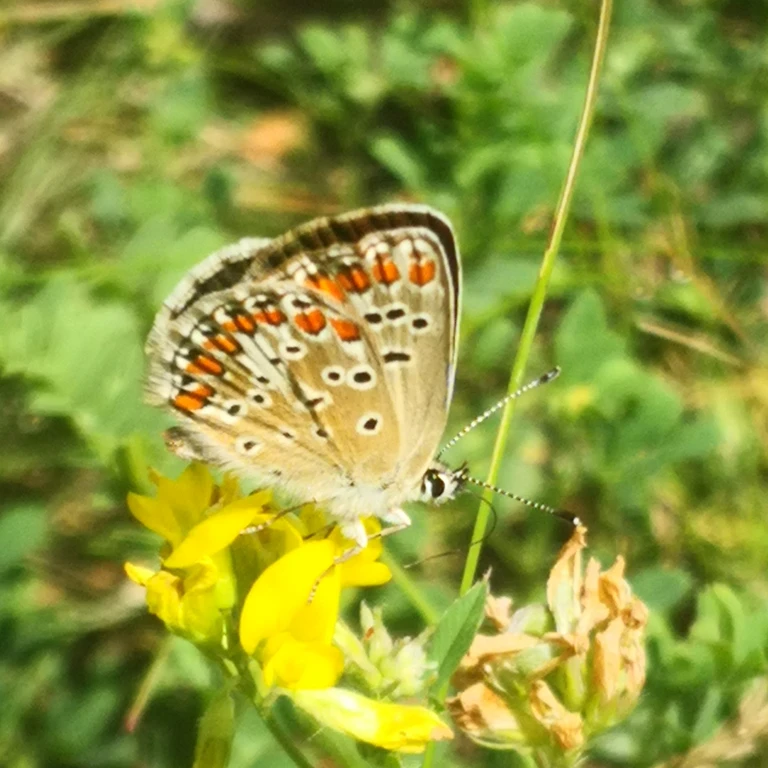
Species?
Aricia agestis/artaxerxes
